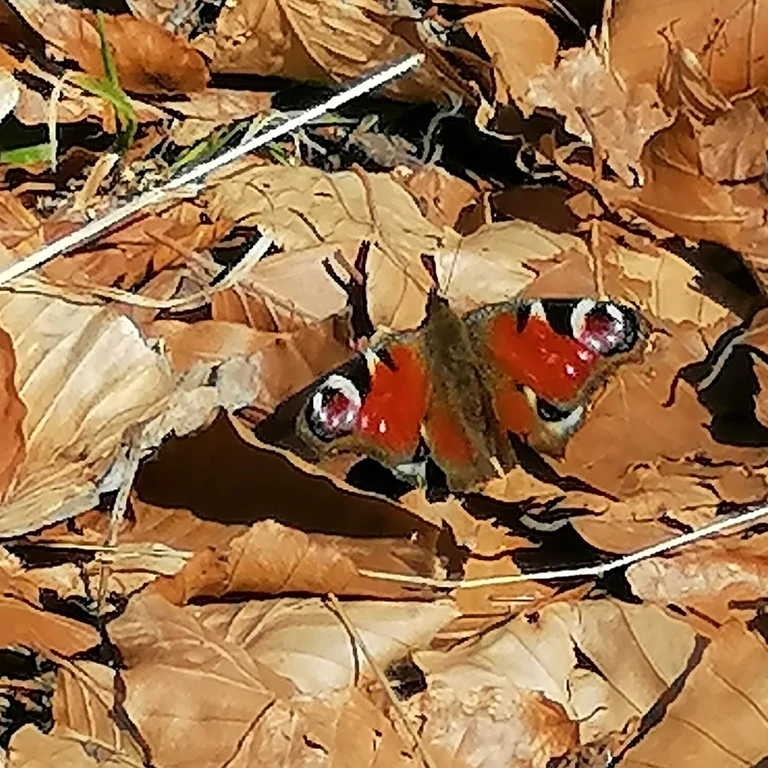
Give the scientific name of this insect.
Aglais io
